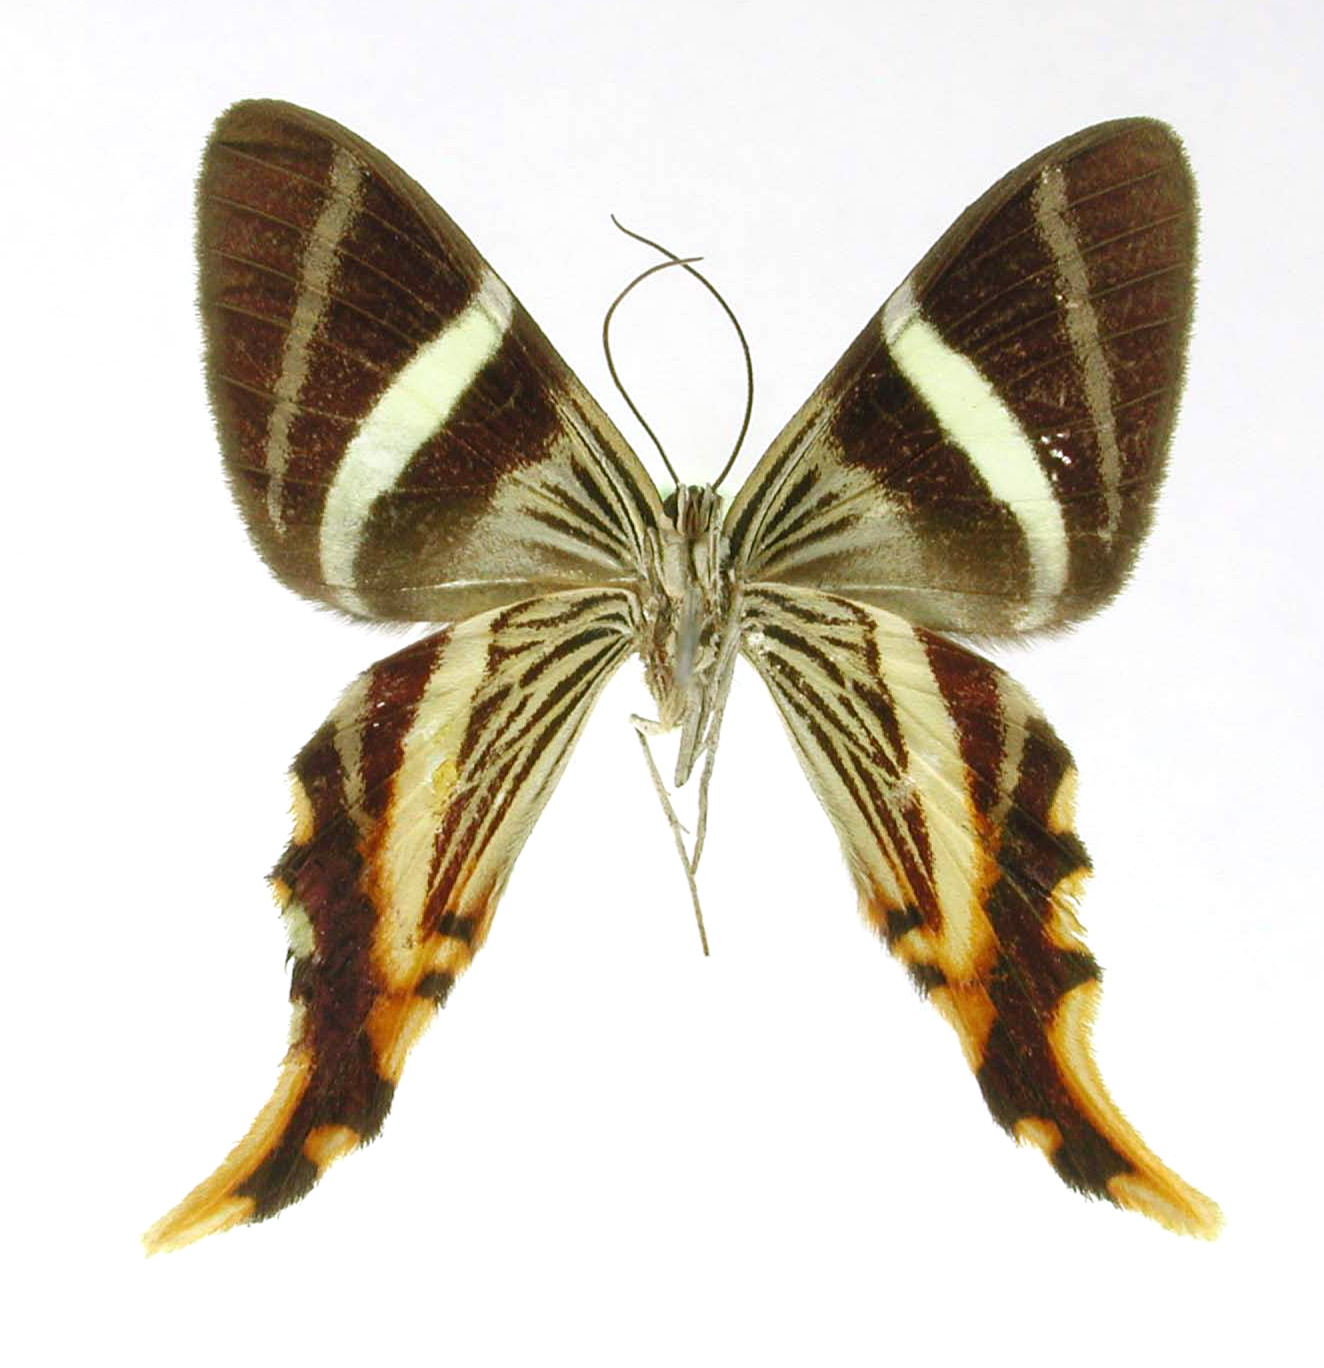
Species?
Erateina herbertina
